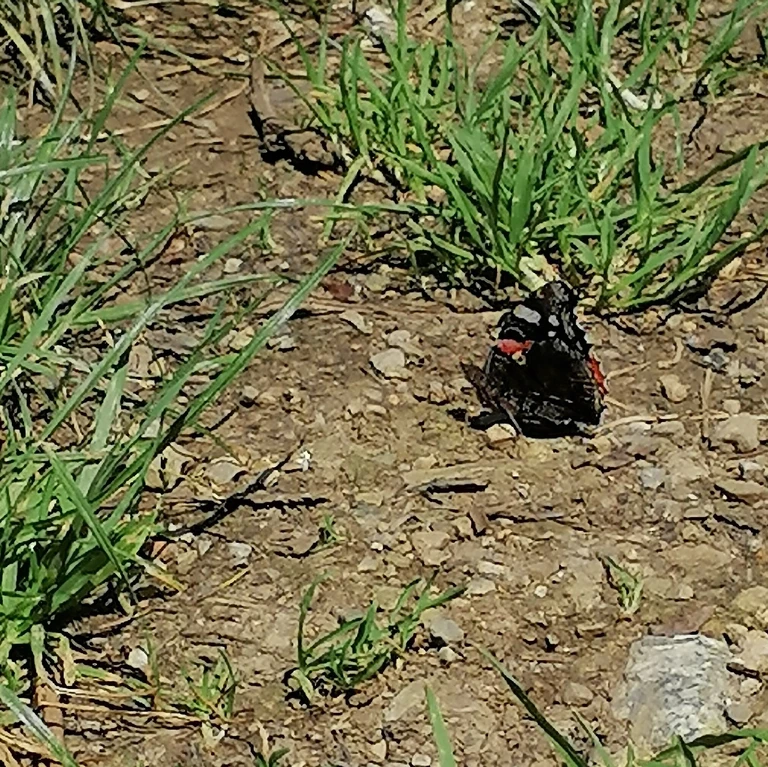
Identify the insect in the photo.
Vanessa atalanta
